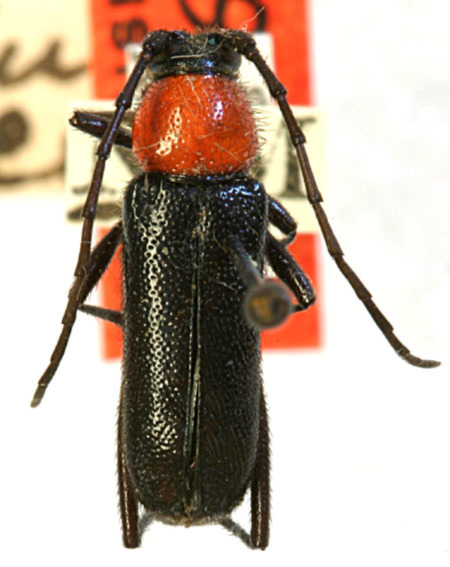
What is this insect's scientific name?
Batyle ignicollis (also Batyle seclusa)
